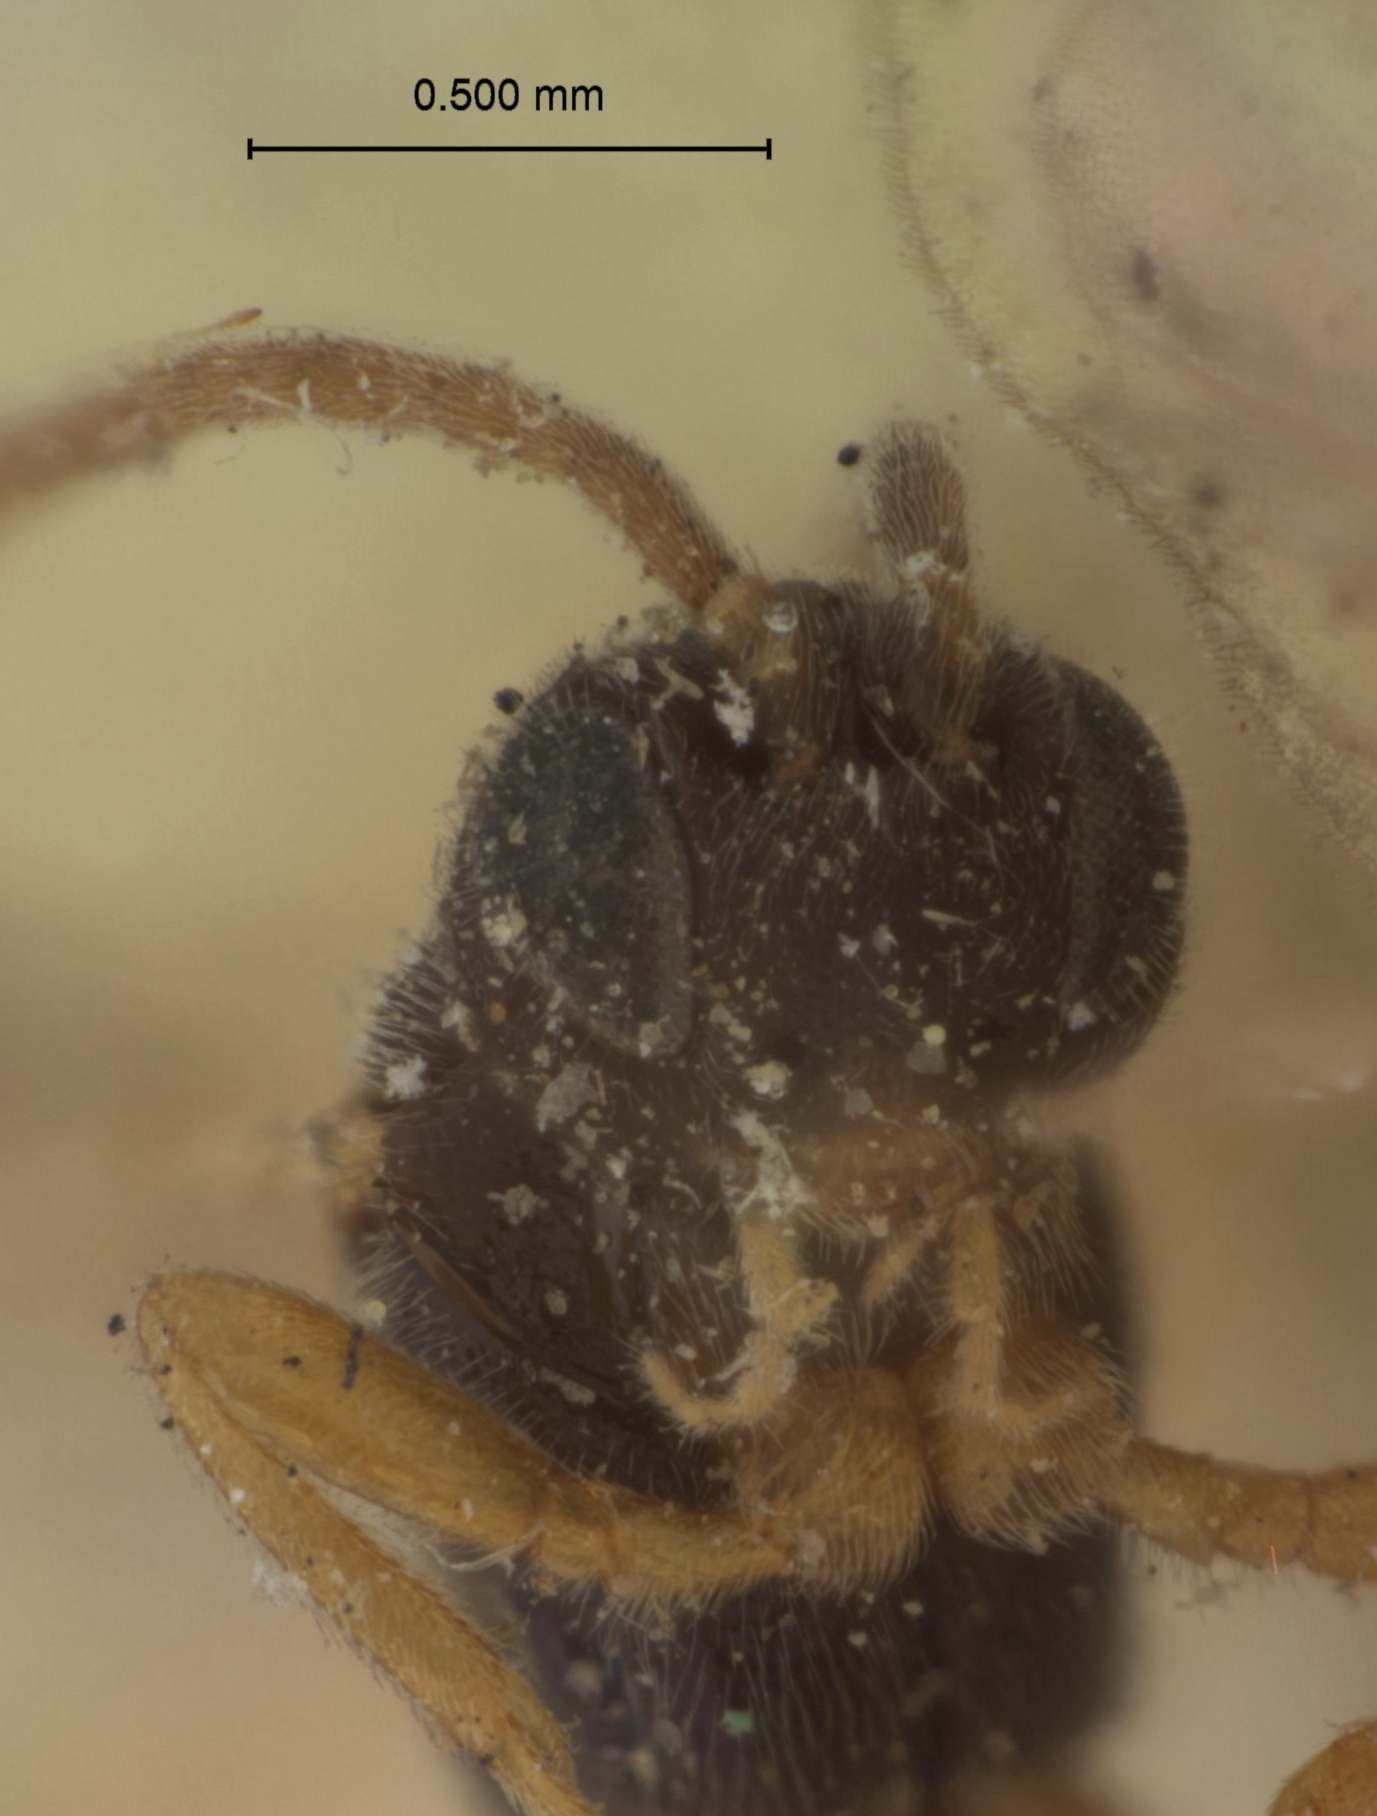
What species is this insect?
Microplitis gortynae
